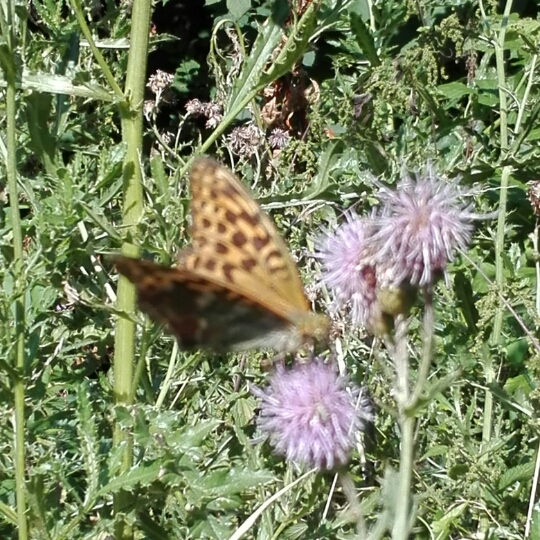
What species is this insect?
Argynnis paphia
